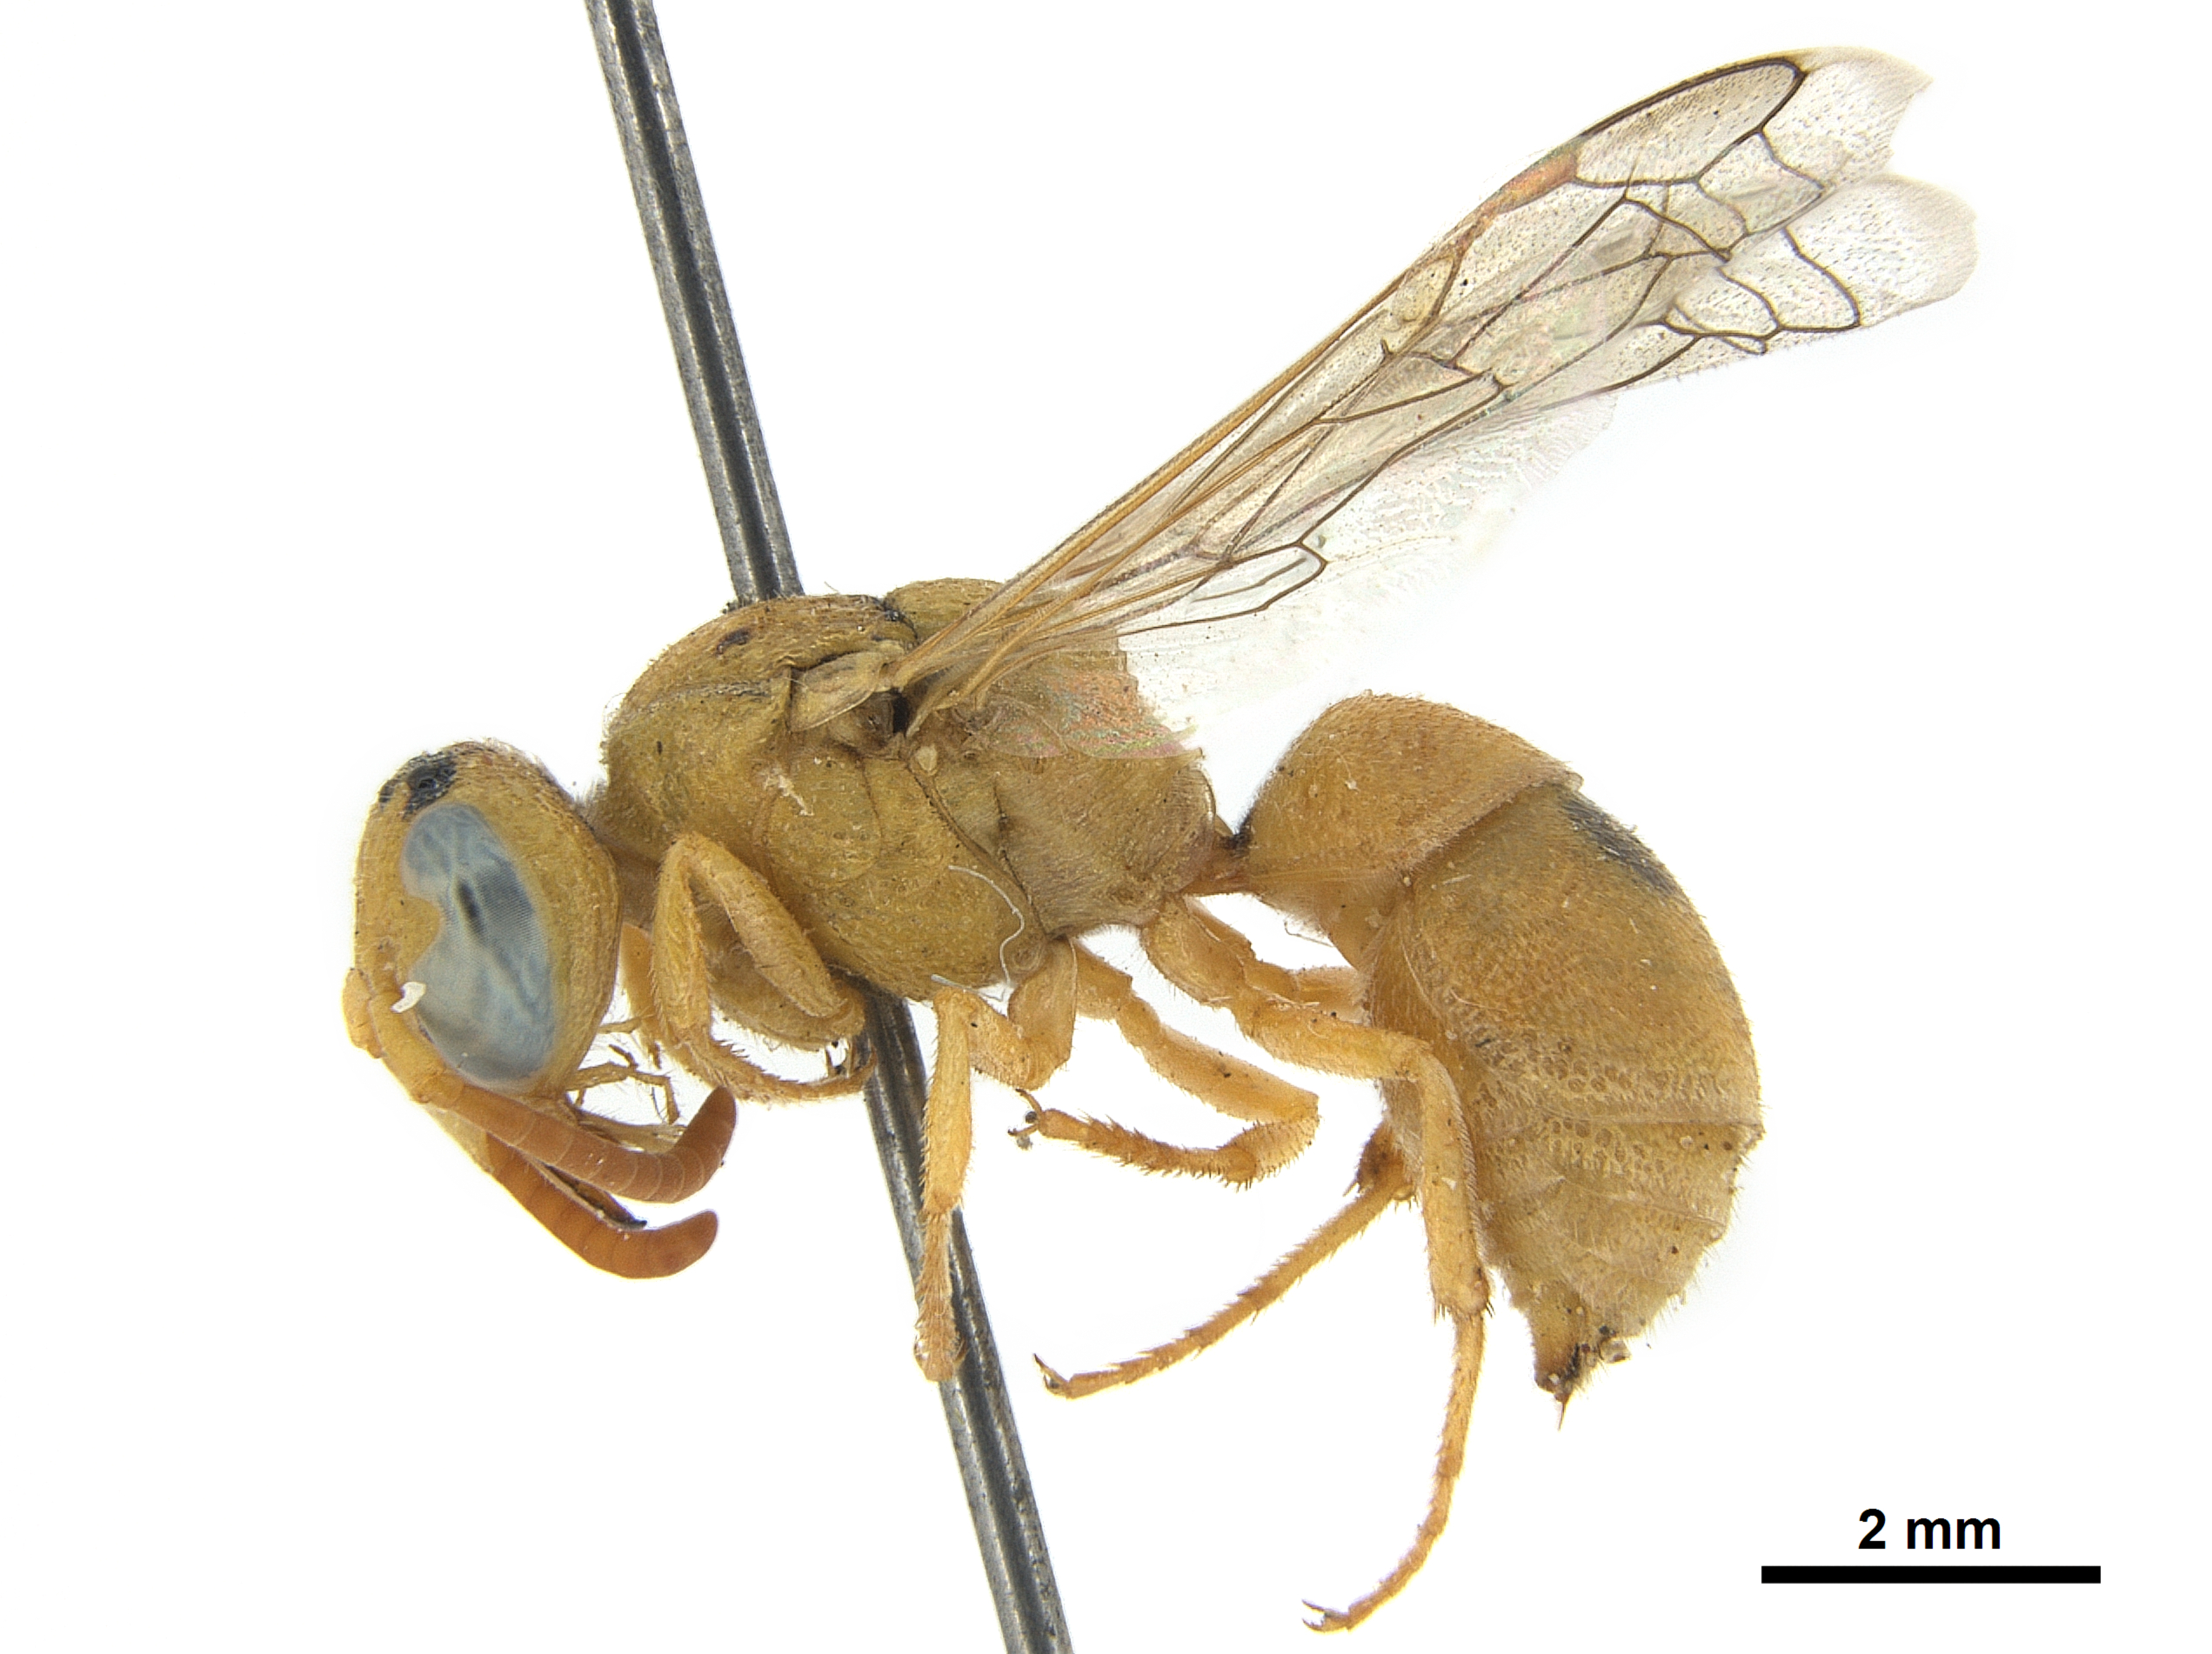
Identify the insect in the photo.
Chlorodynerus chloroticus
